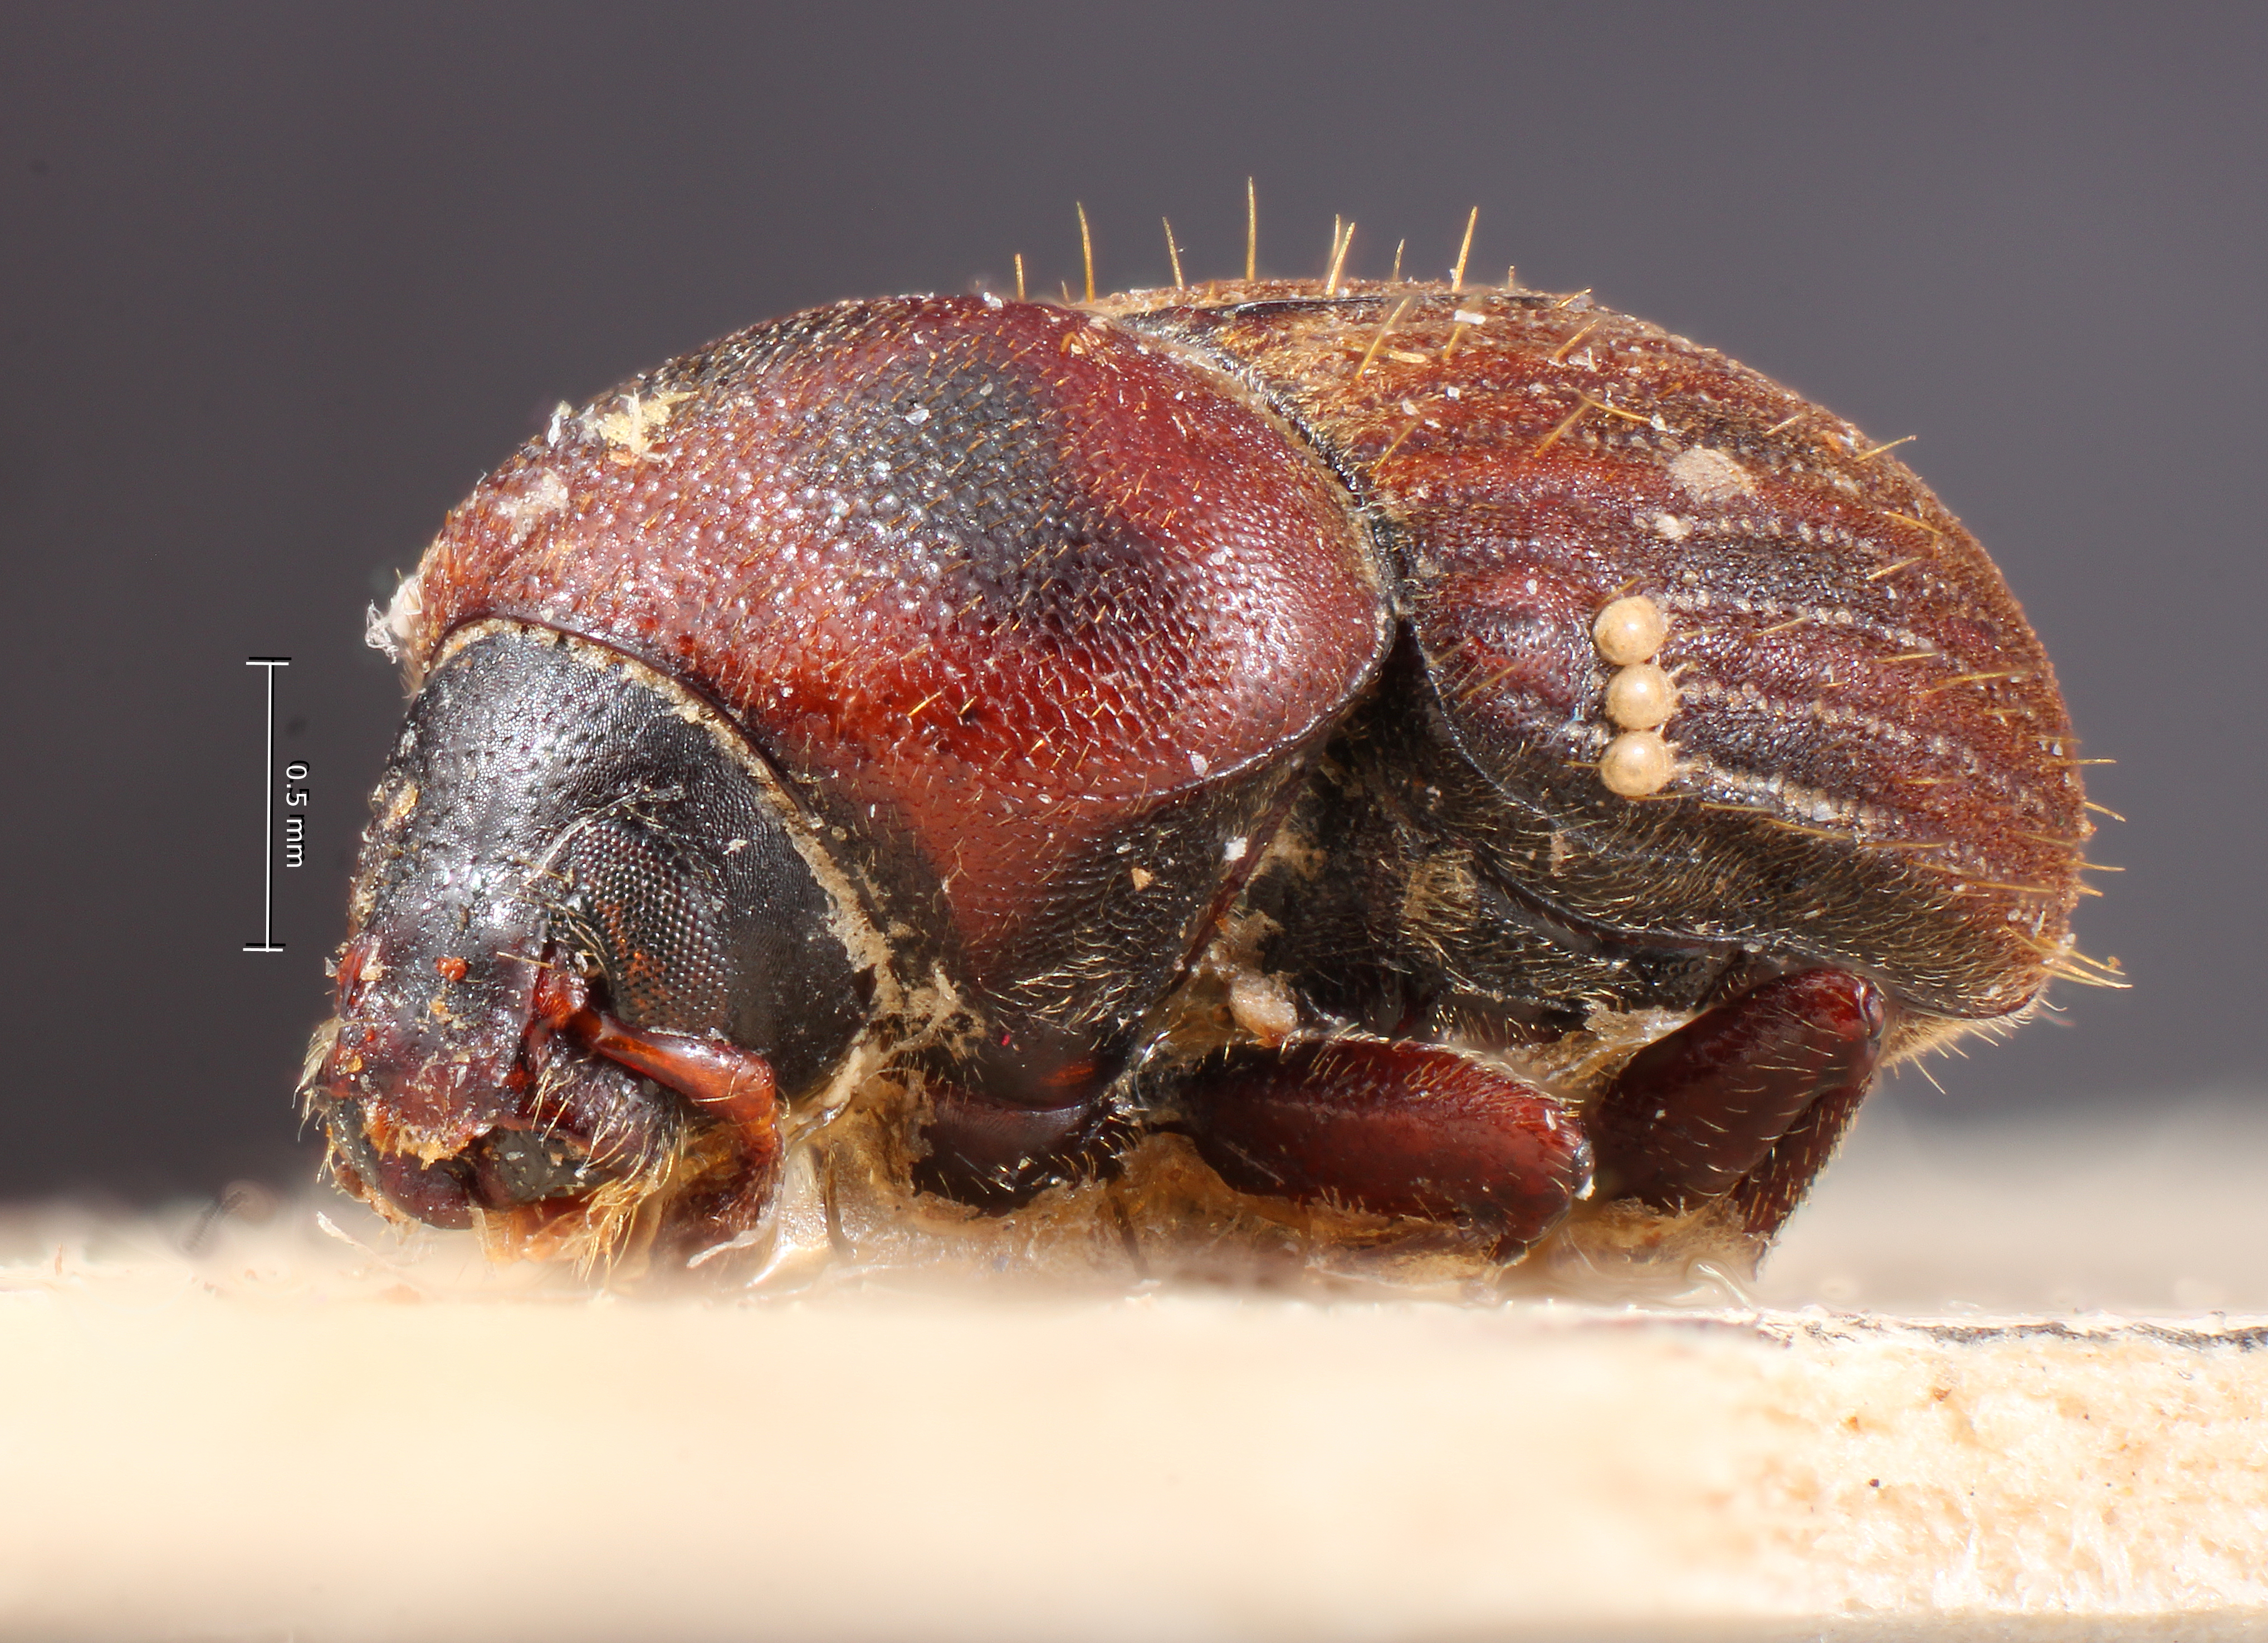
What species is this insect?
Problechilus laevicollis
